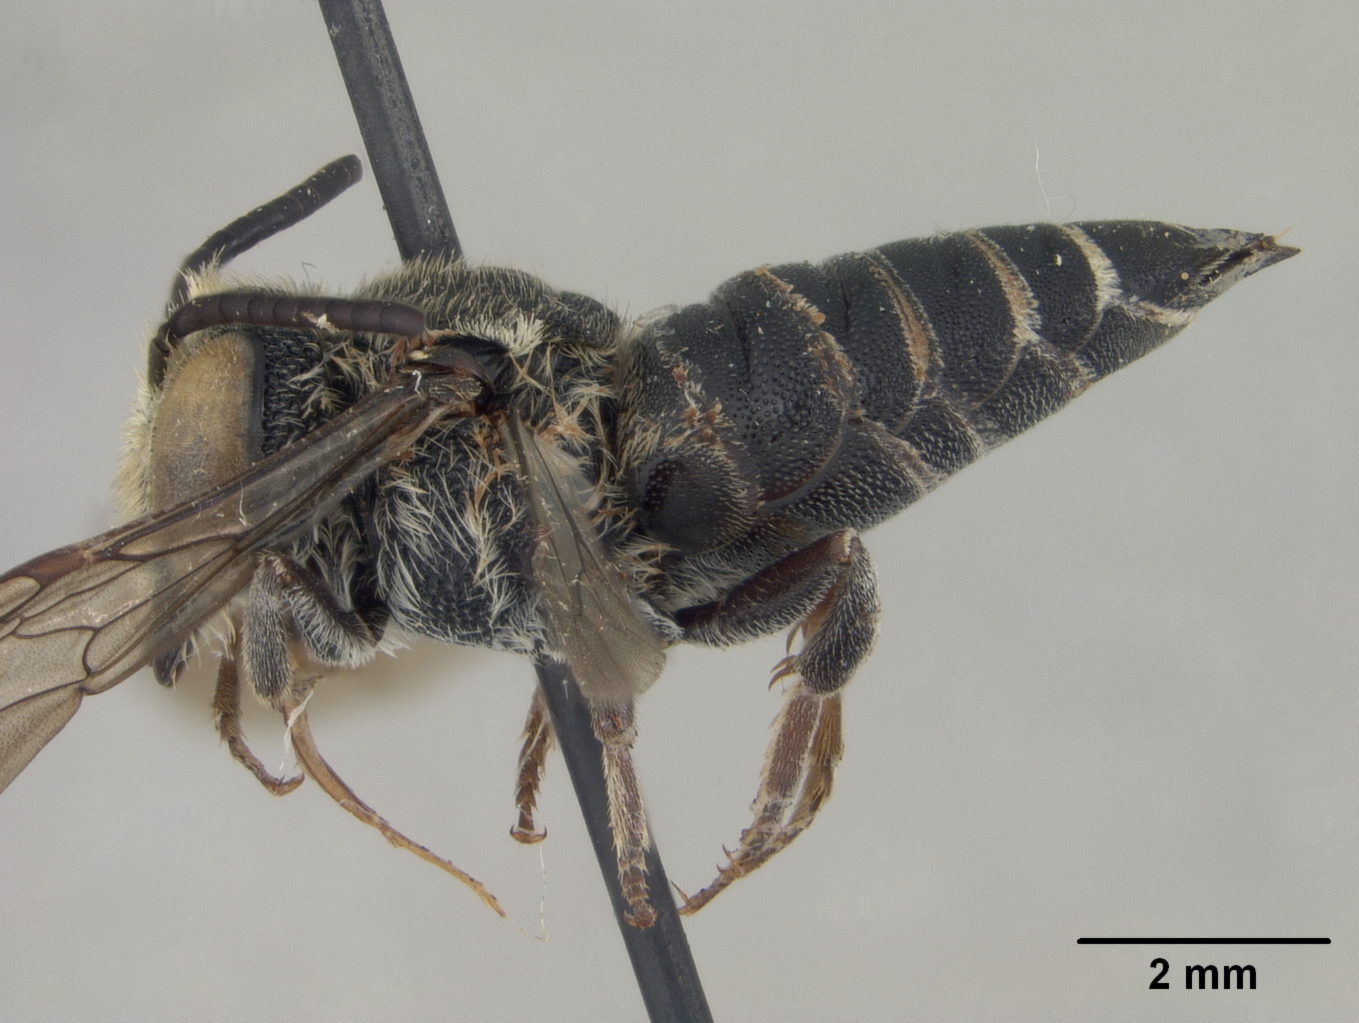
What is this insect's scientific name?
Coelioxys mitchelli
